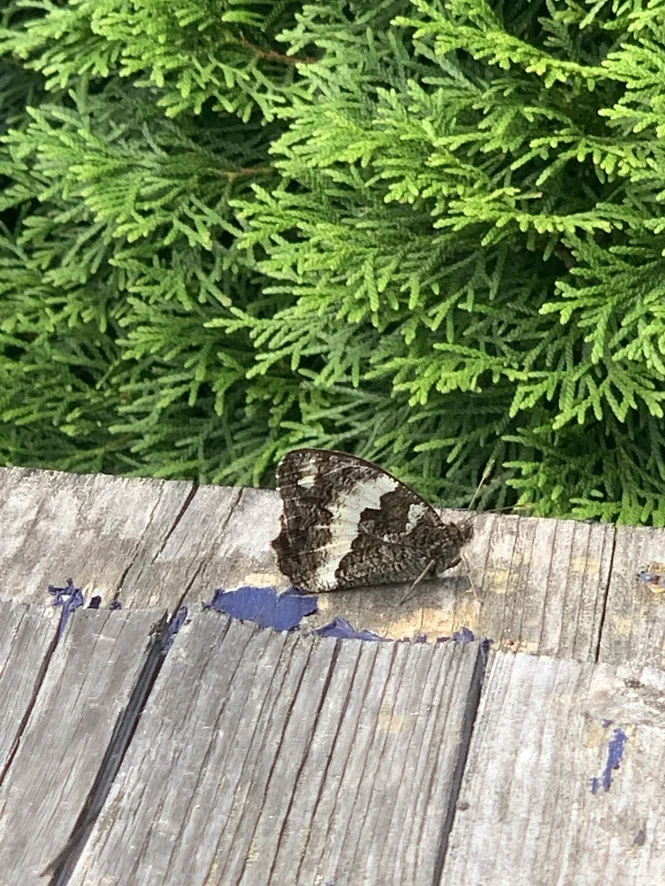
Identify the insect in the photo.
Brintesia circe
